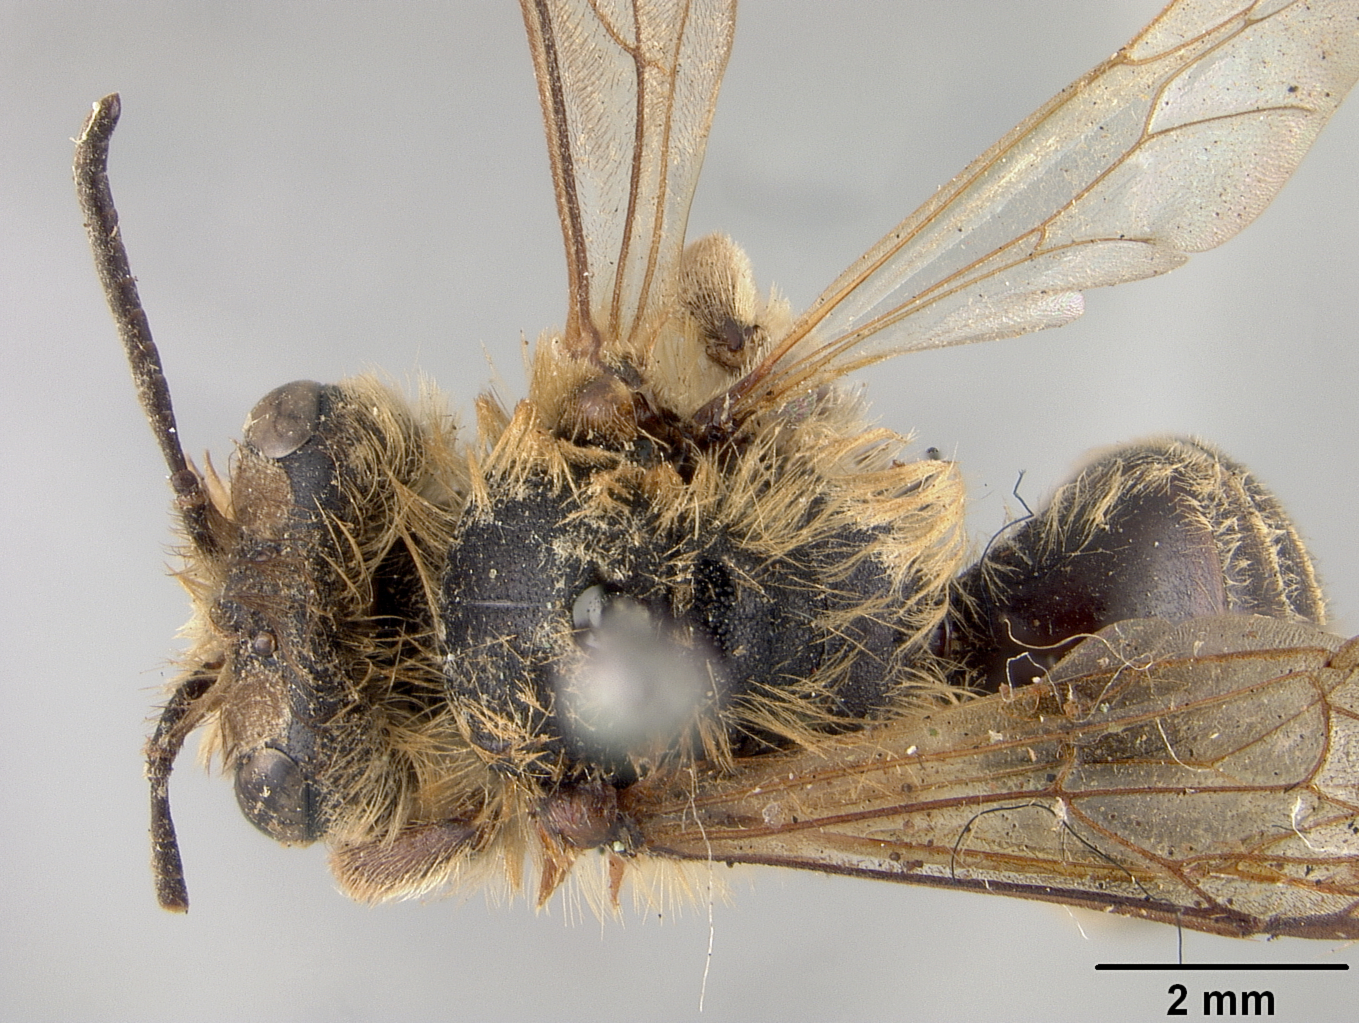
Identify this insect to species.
Andrena alopex
